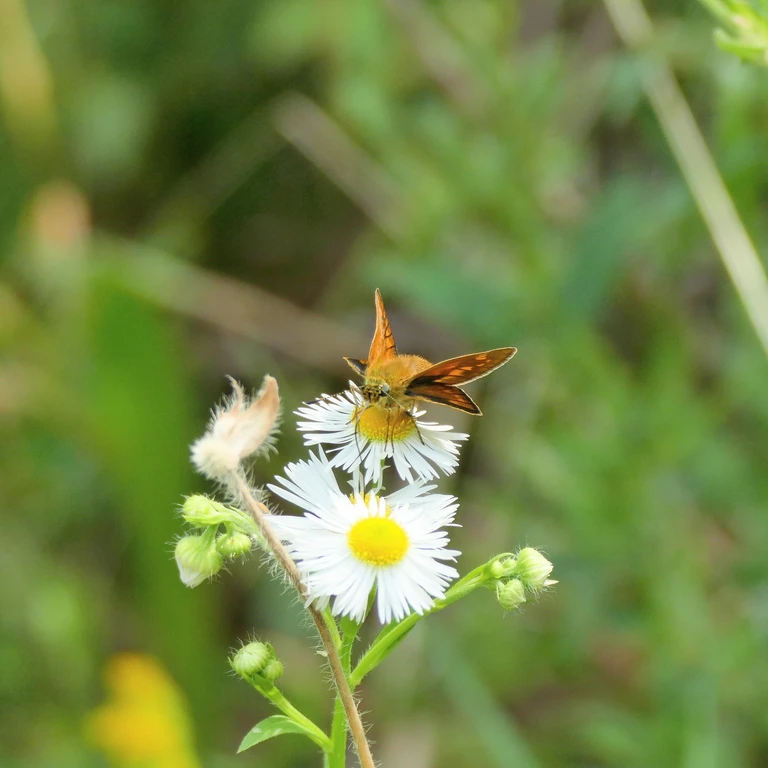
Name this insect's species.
Ochlodes sylvanus (also Ochlodes venata)
